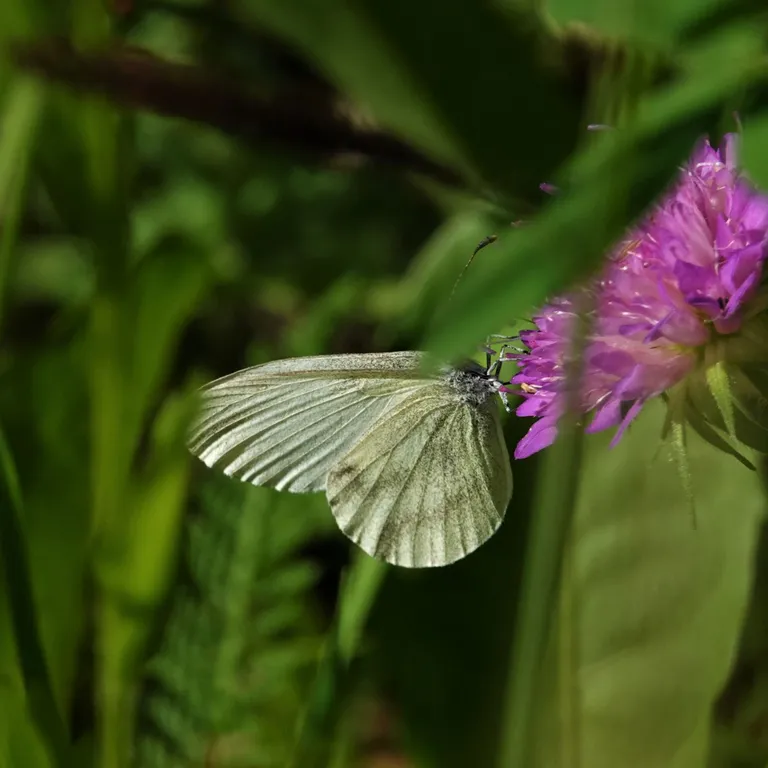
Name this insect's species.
Leptidea sinapis/juvernica
